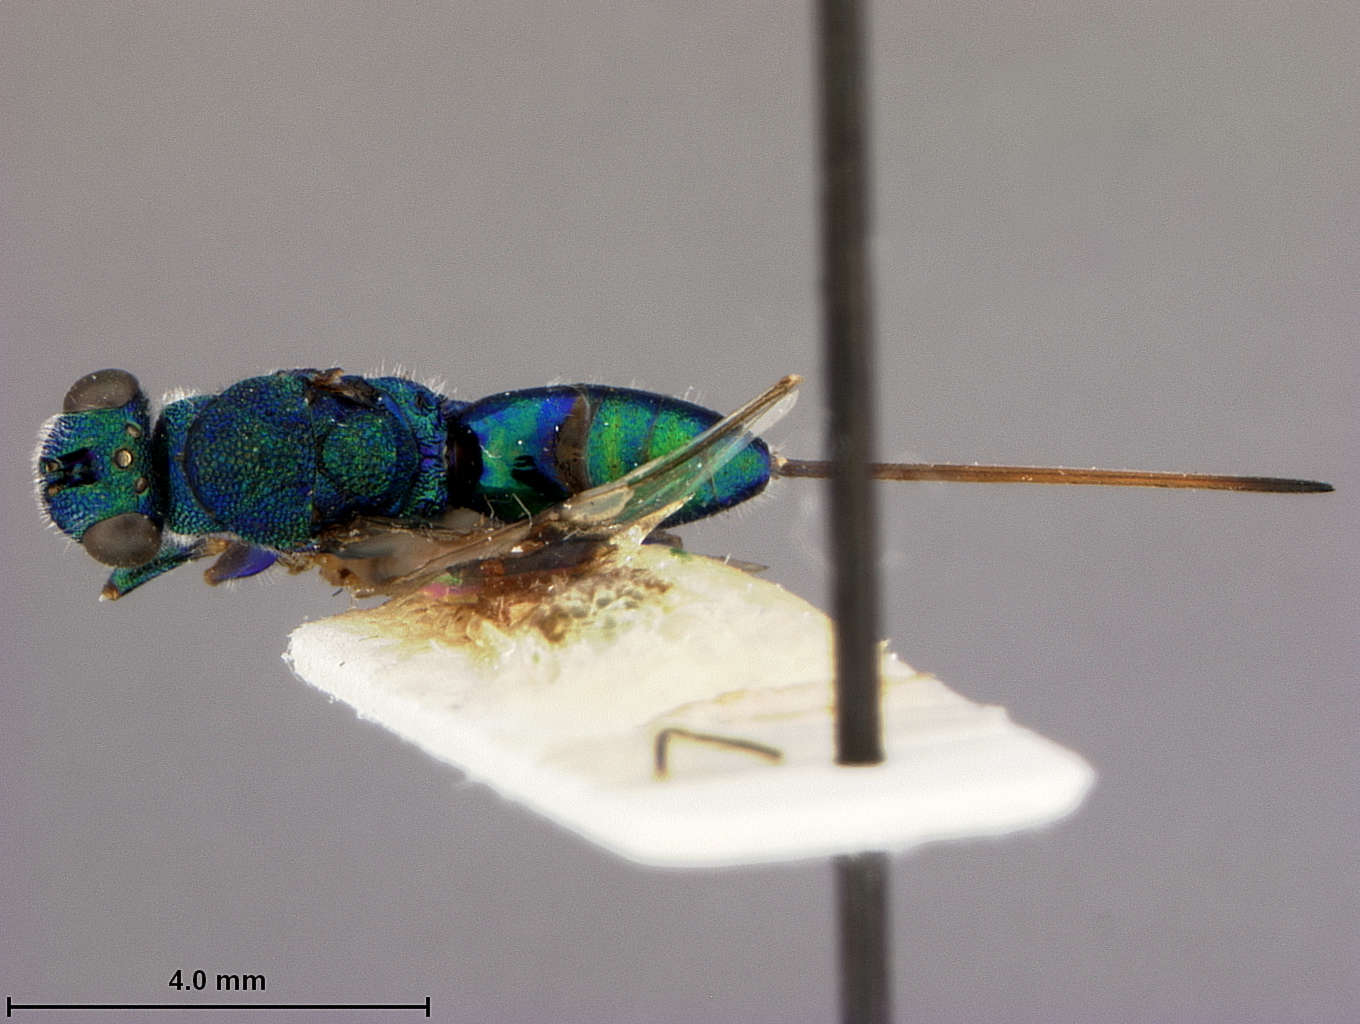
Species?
Chalcidiscelis koebelei
